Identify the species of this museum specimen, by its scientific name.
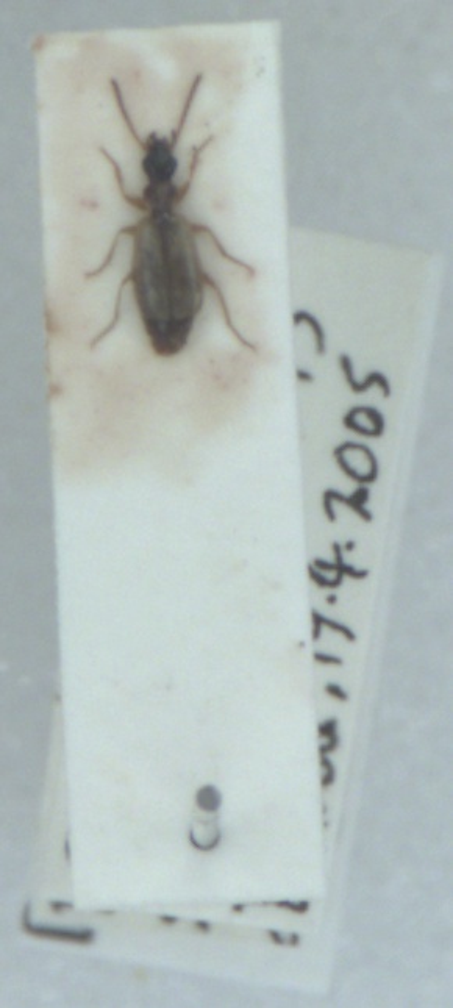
Philorhizus notatus
